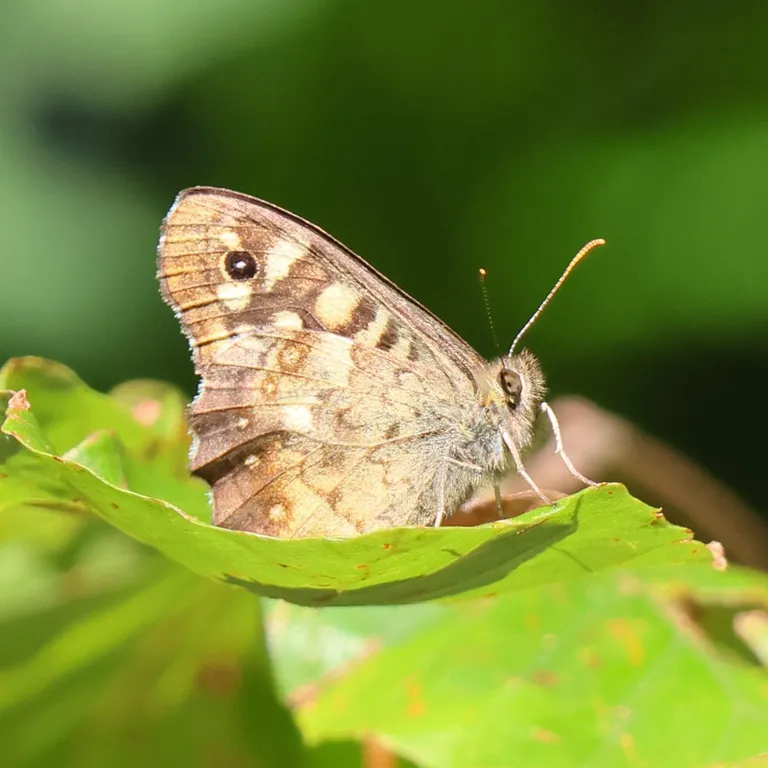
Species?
Pararge aegeria
